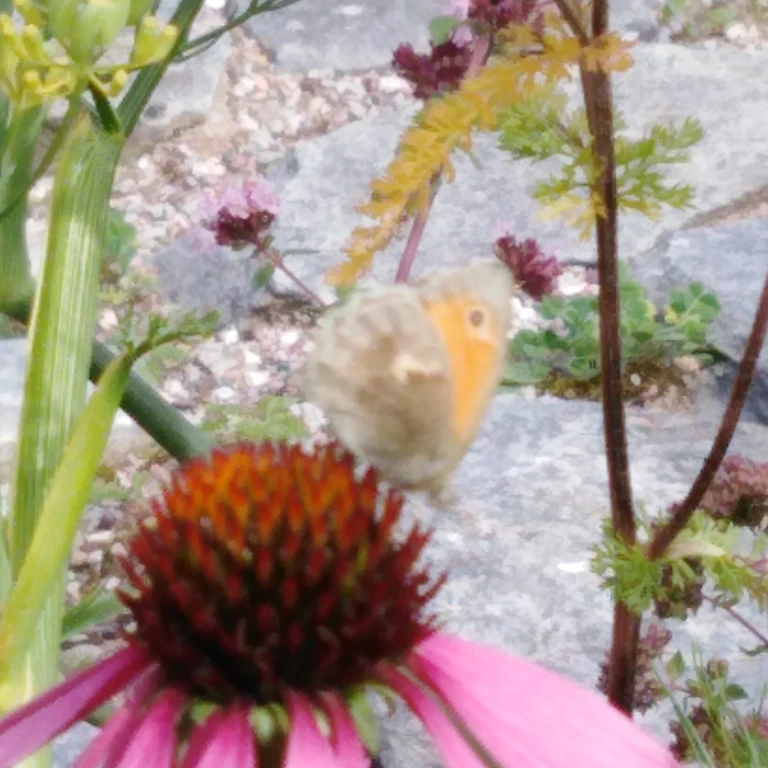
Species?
Coenonympha pamphilus
